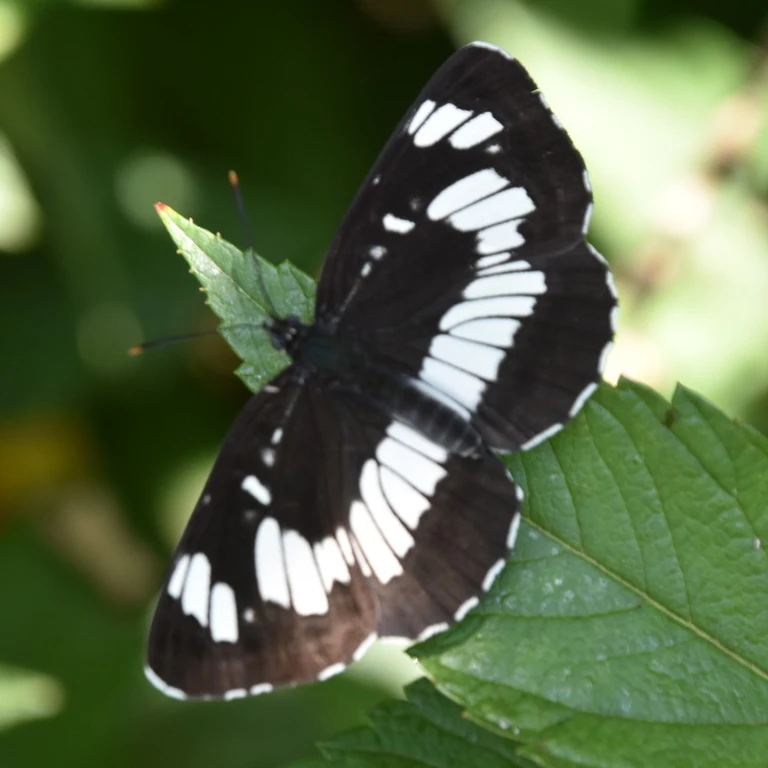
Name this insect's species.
Neptis rivularis
